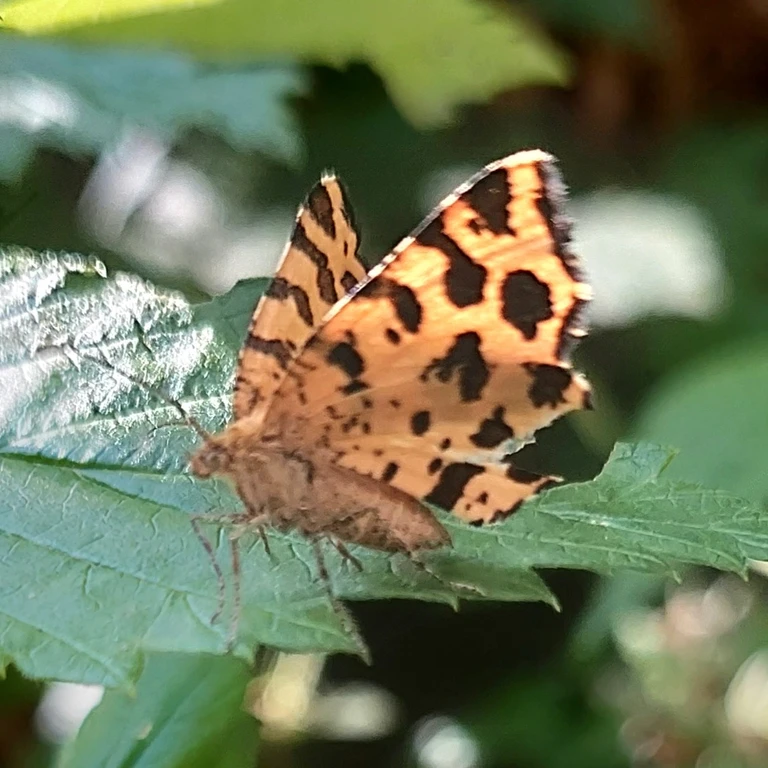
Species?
Pseudopanthera macularia
